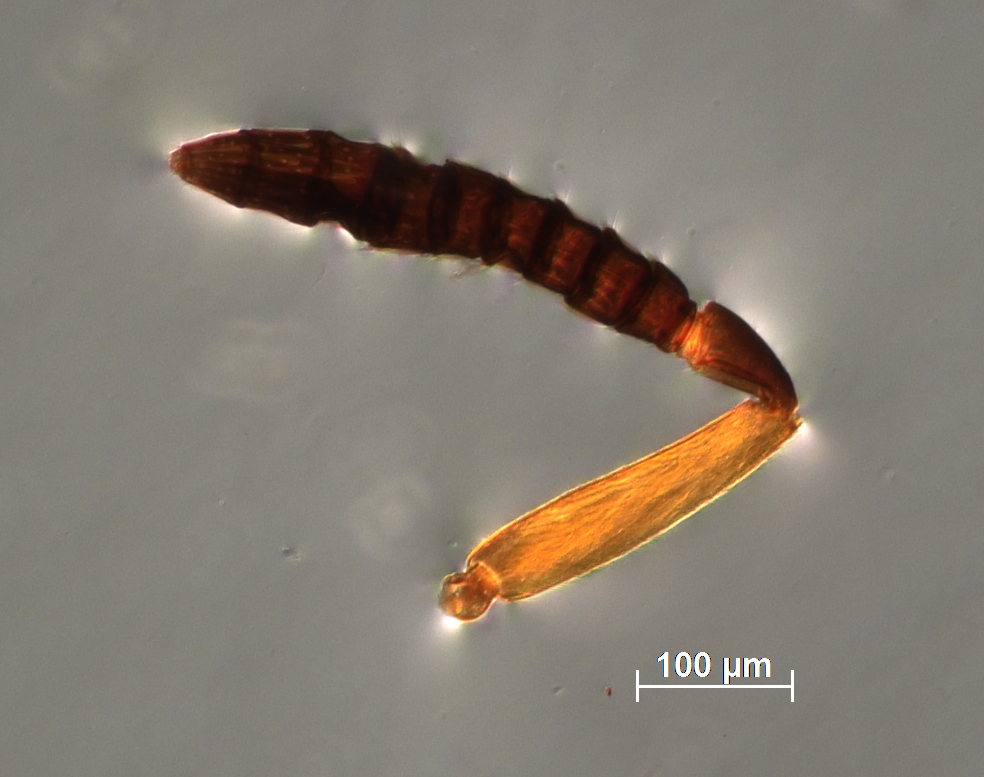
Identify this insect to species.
Pachyneuron deccanensis
